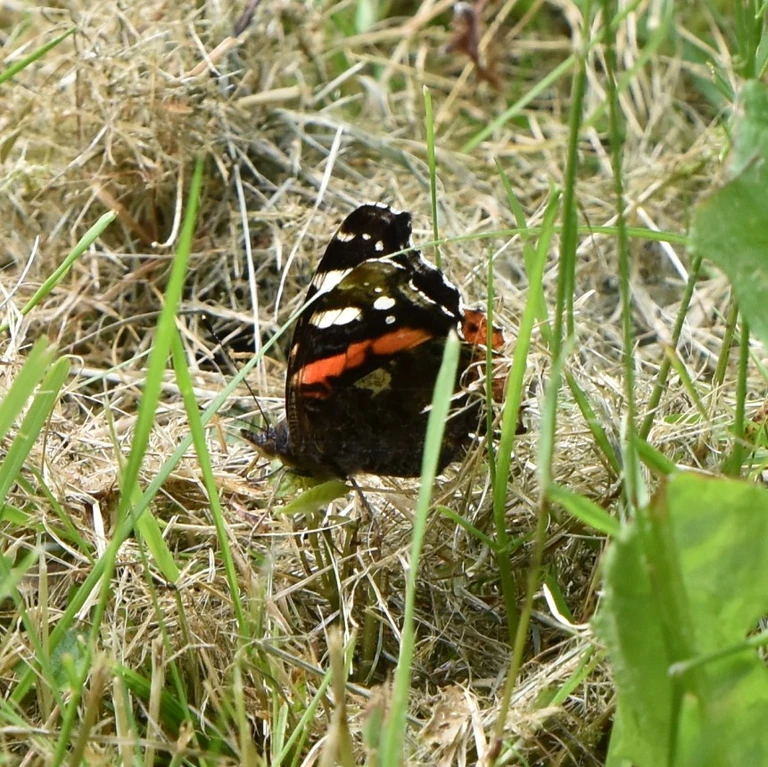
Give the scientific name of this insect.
Vanessa atalanta
